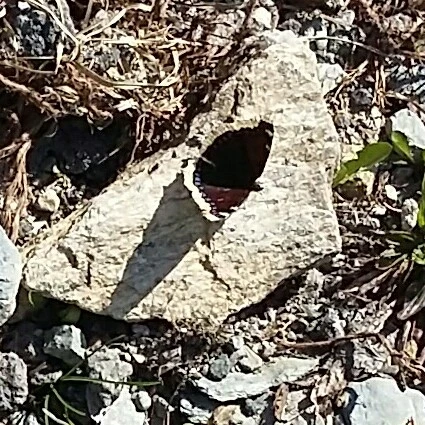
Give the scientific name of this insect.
Nymphalis antiopa
